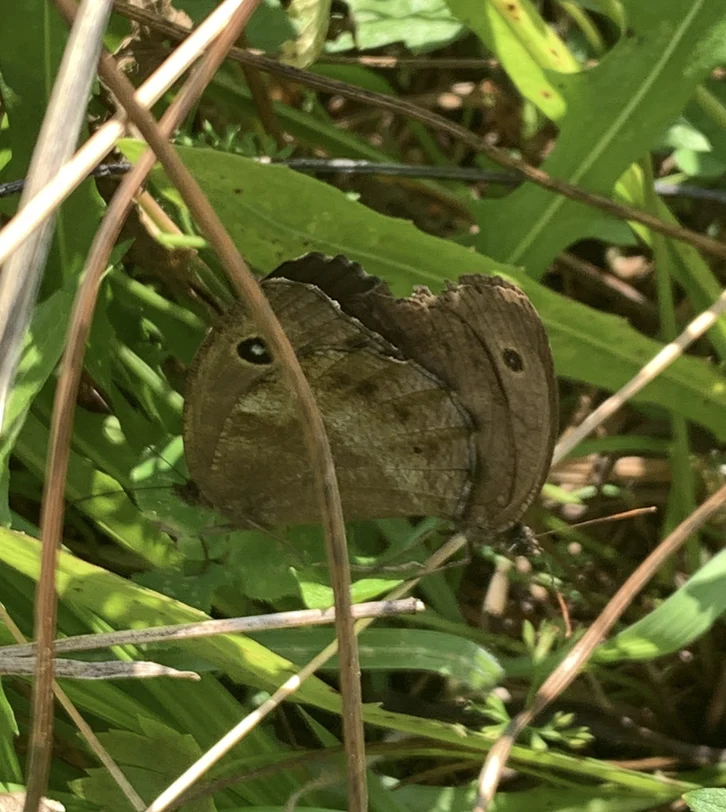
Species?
Minois dryas
